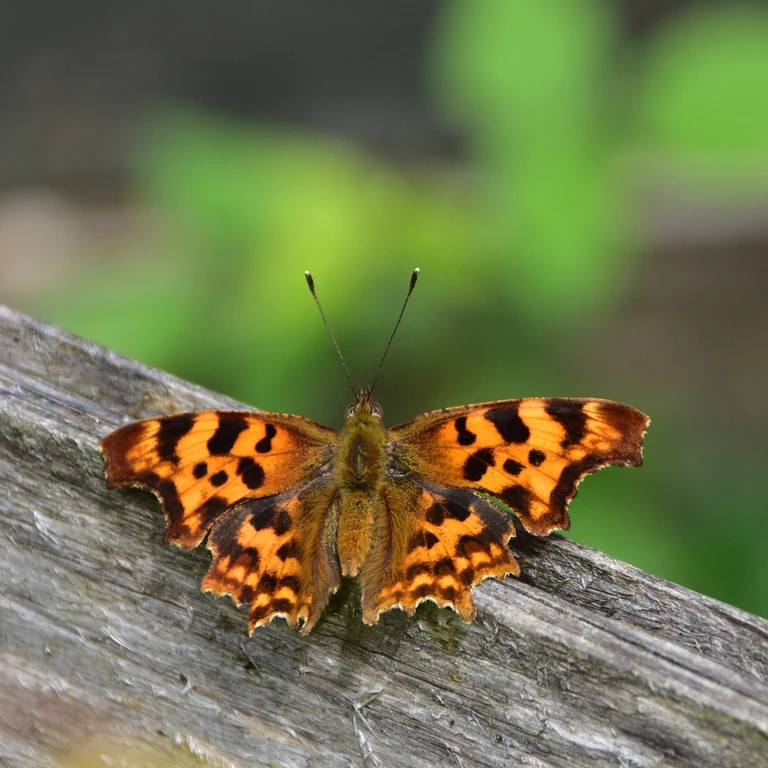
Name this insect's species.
Polygonia c-album
